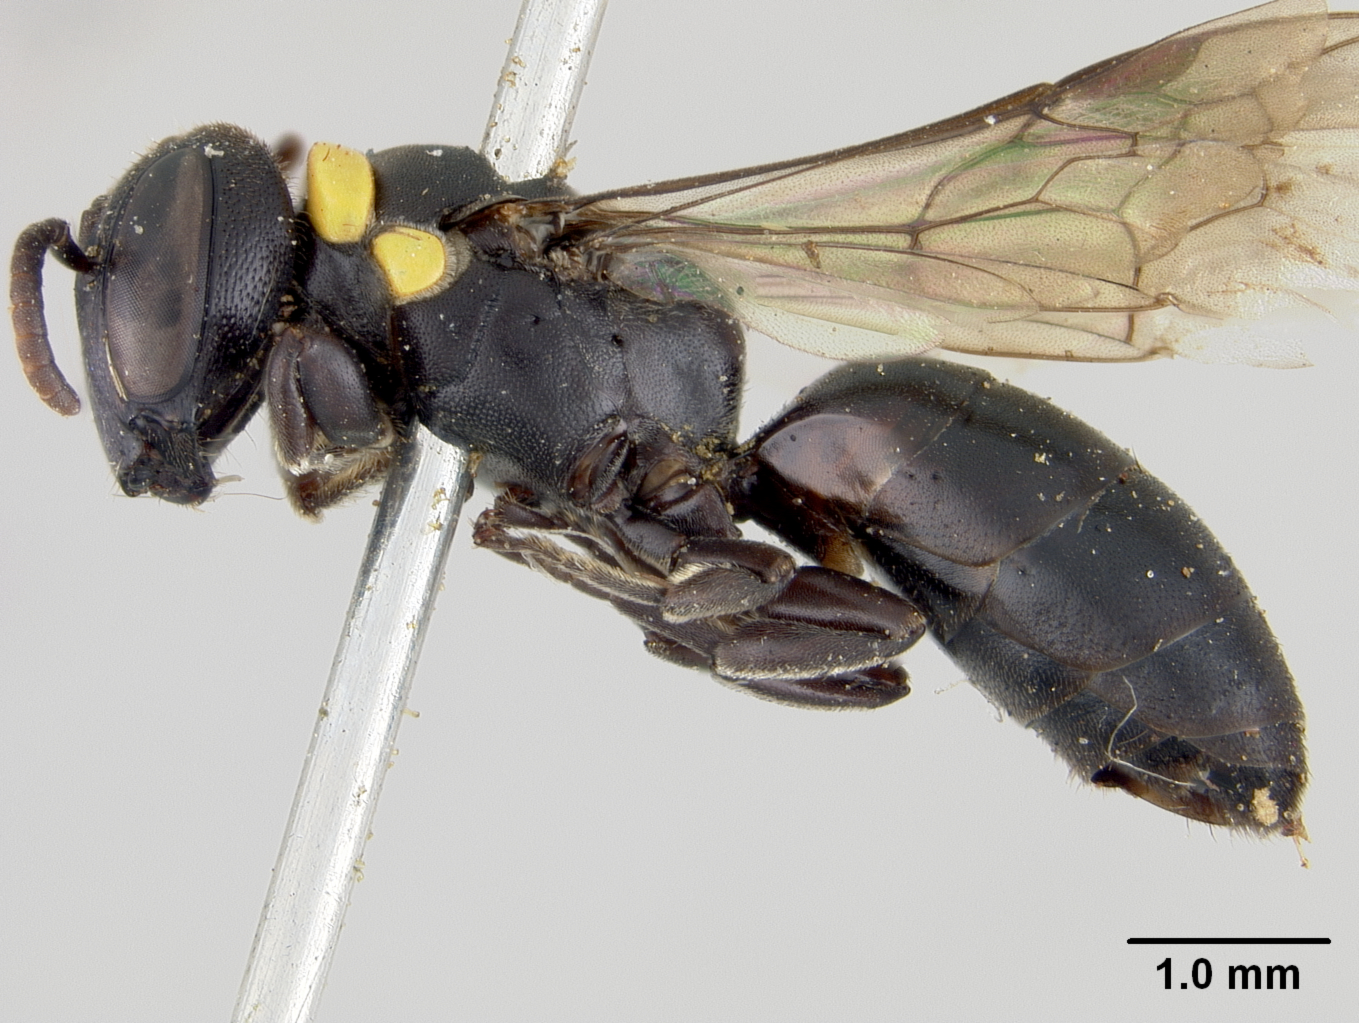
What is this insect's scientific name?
Prosopis melanops
